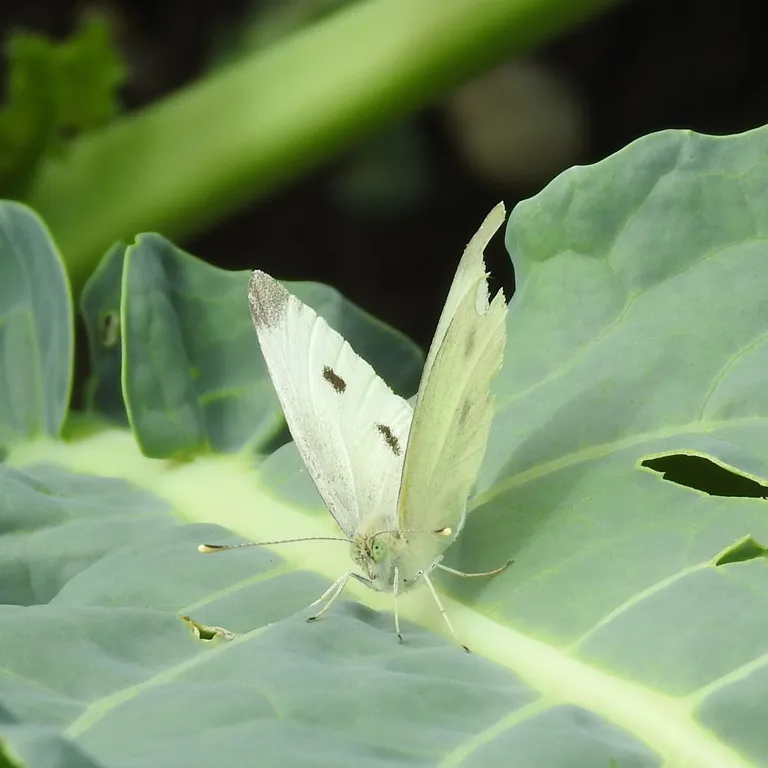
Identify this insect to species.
Pieris rapae
